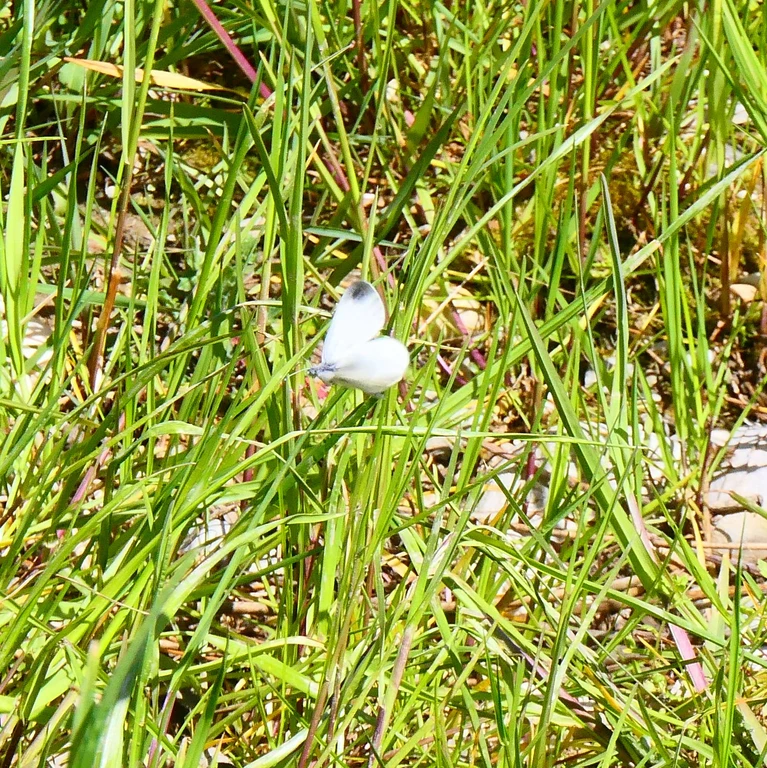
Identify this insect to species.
Leptidea sinapis/juvernica
